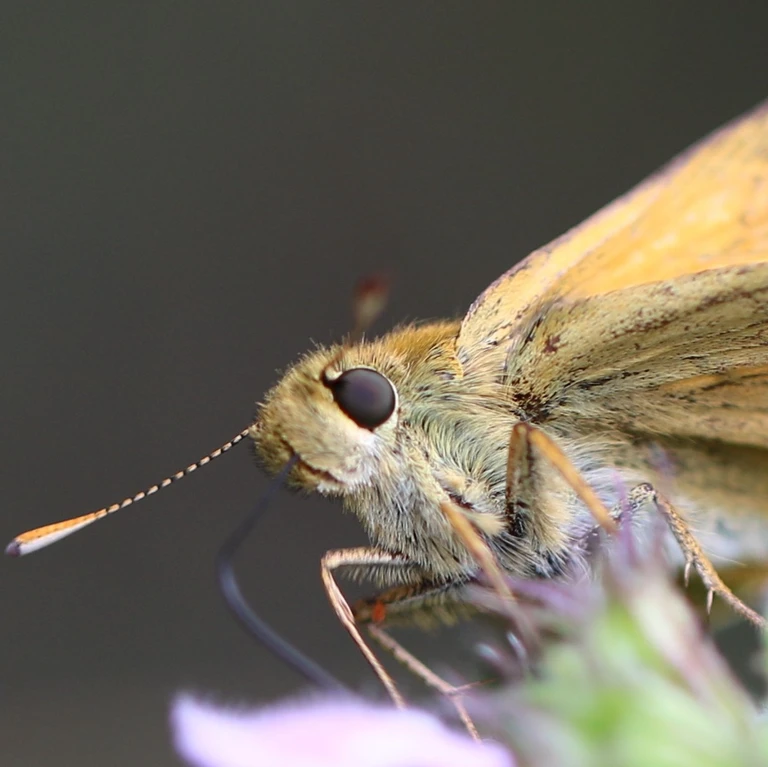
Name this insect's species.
Thymelicus sylvestris
